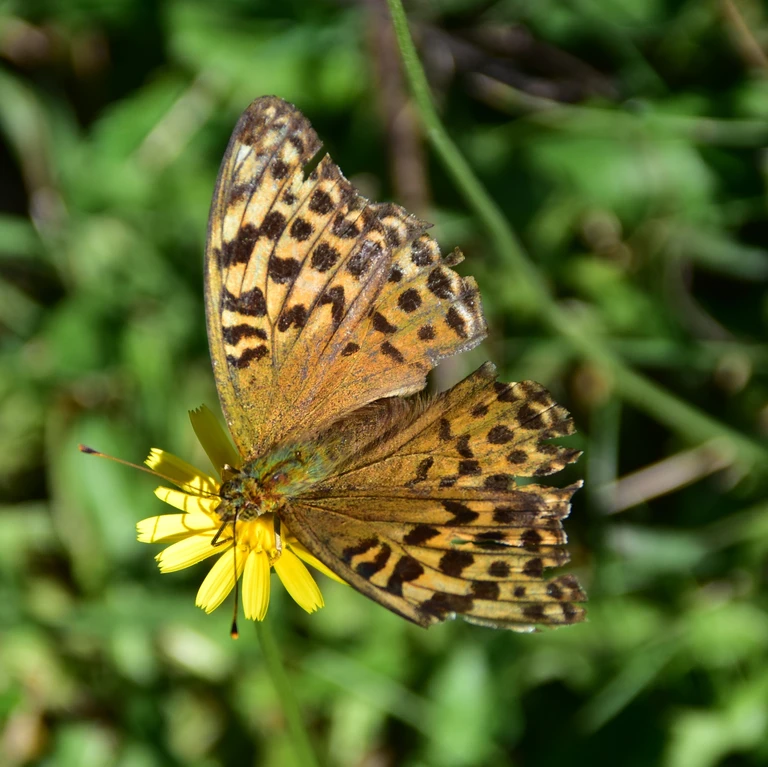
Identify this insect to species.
Argynnis paphia
